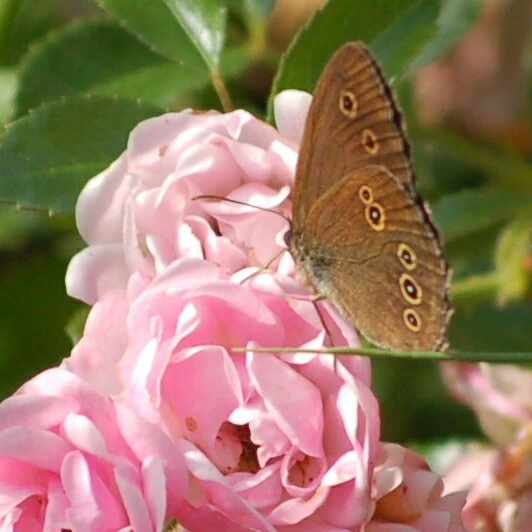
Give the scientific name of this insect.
Aphantopus hyperantus
